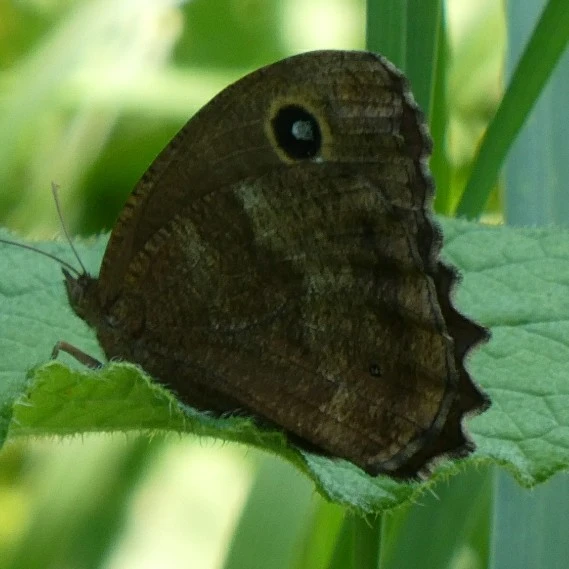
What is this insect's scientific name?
Minois dryas
